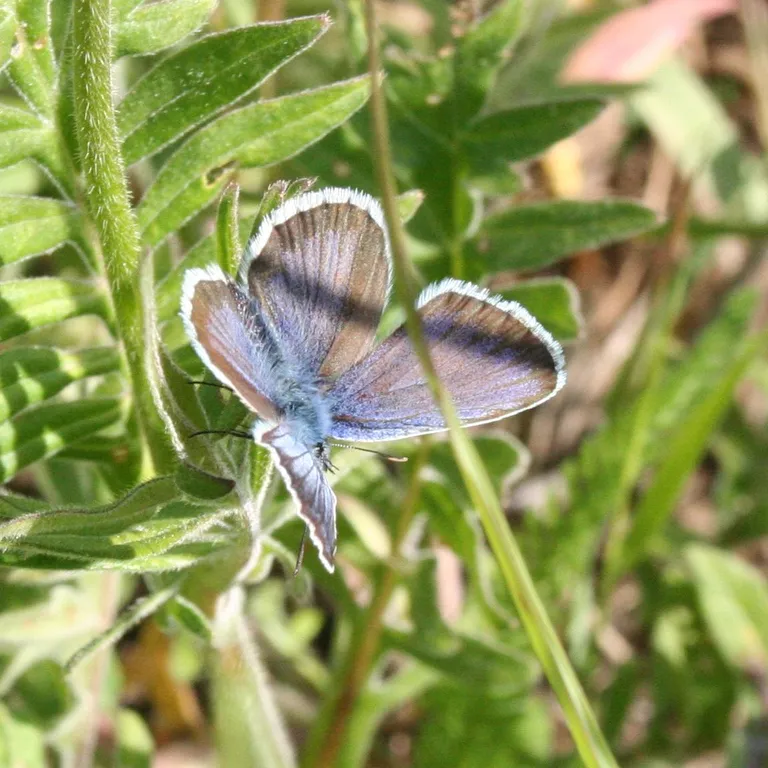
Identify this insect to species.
Plebejus argus
